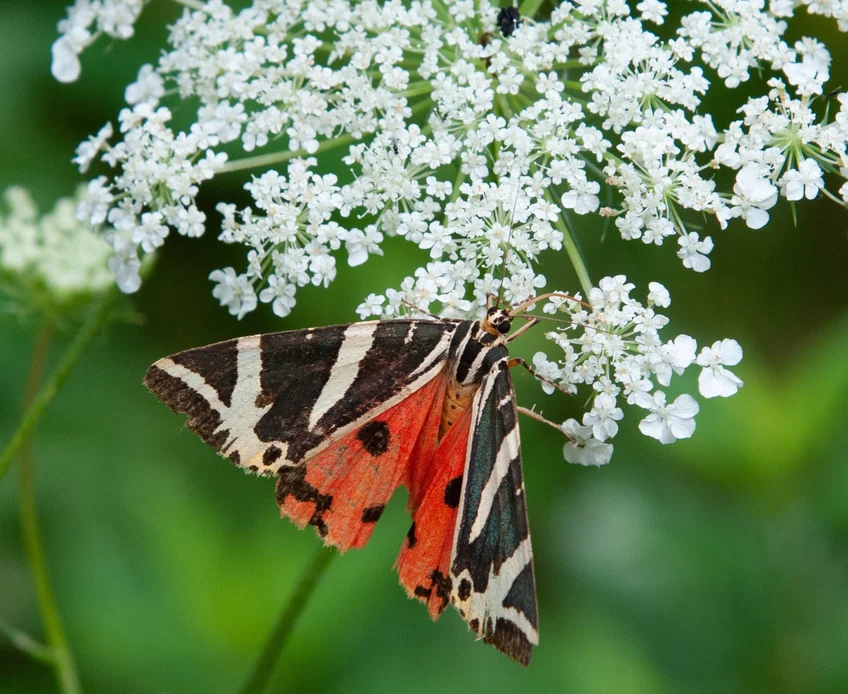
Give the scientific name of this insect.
Euplagia quadripunctaria
